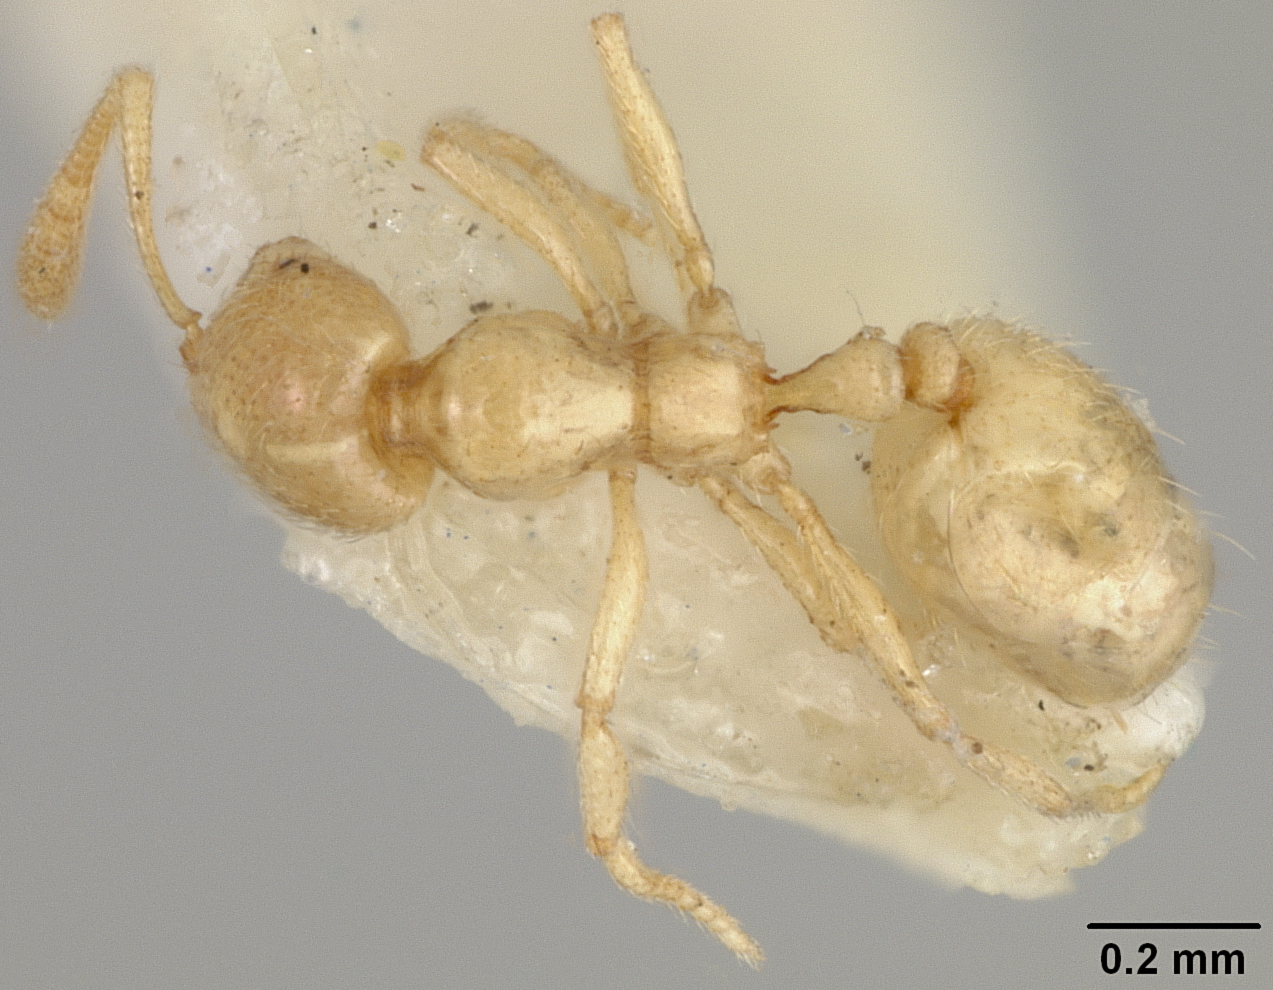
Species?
Monomorium vitiensis
